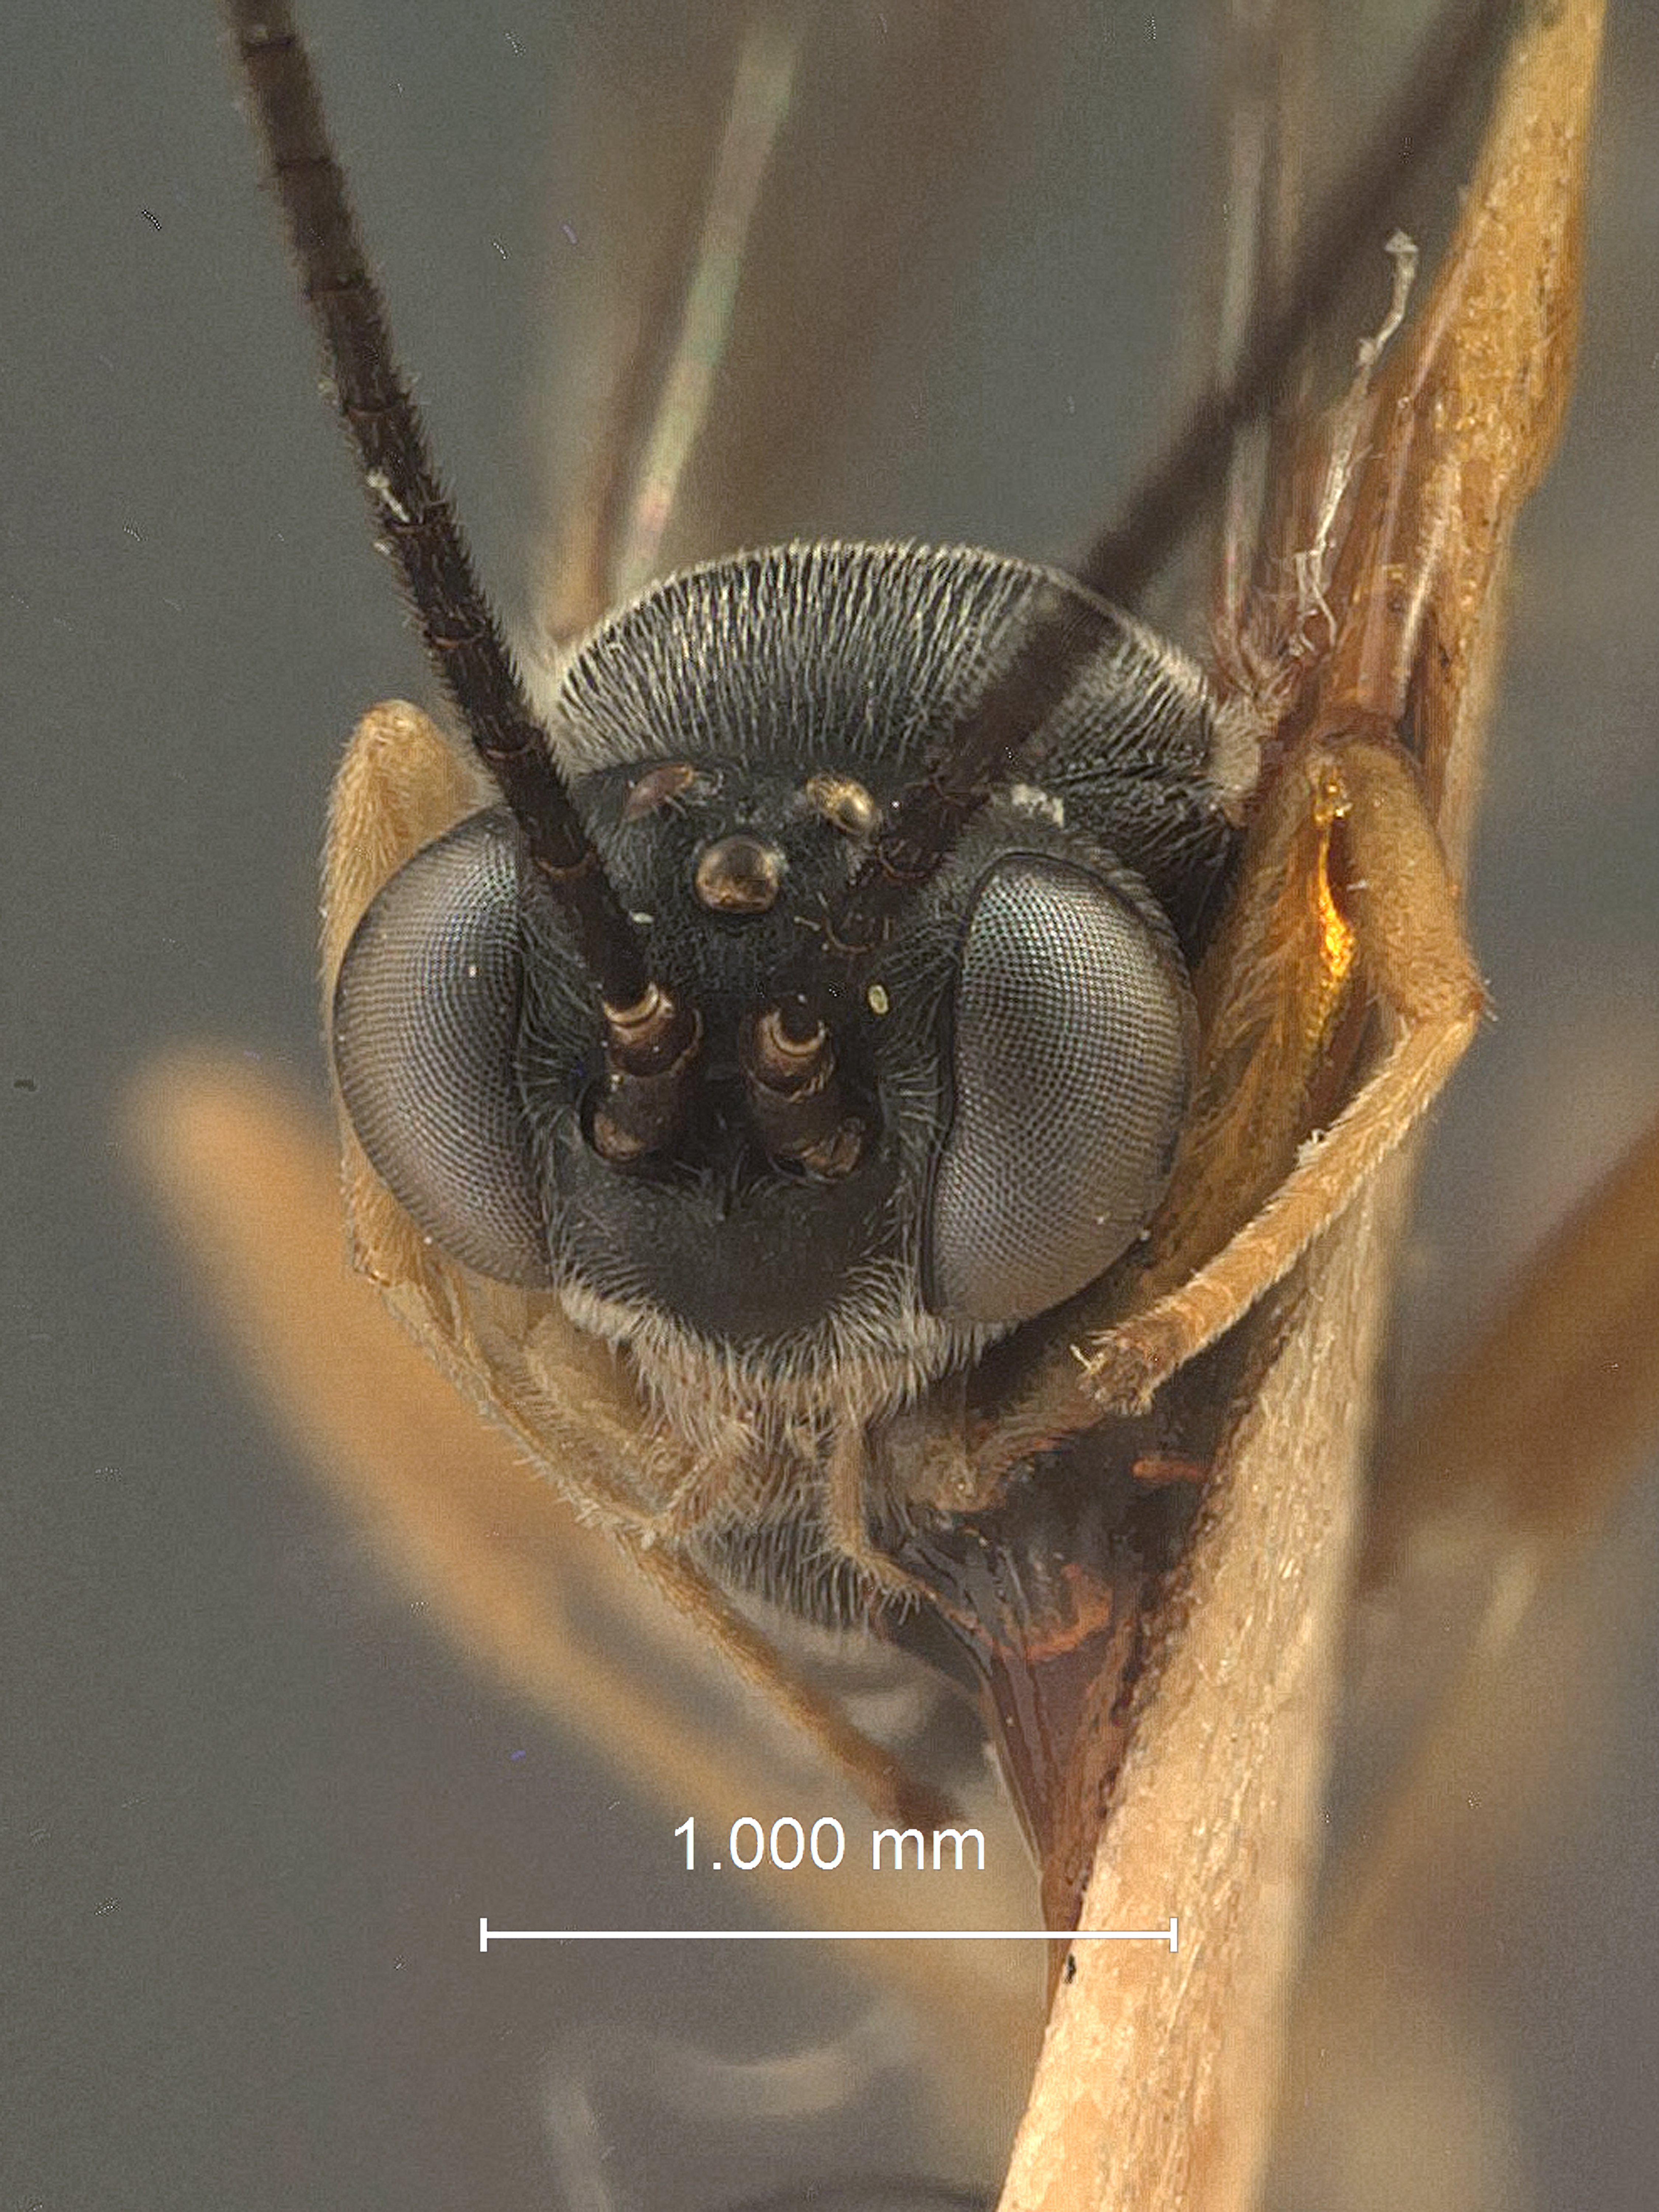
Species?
Campoplex pyraustae
